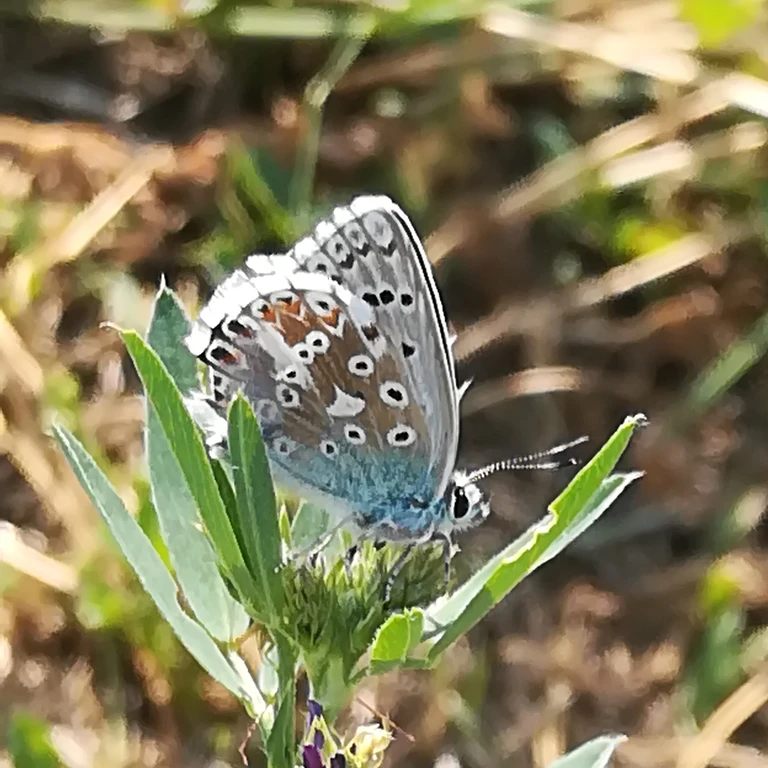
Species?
Lysandra coridon
